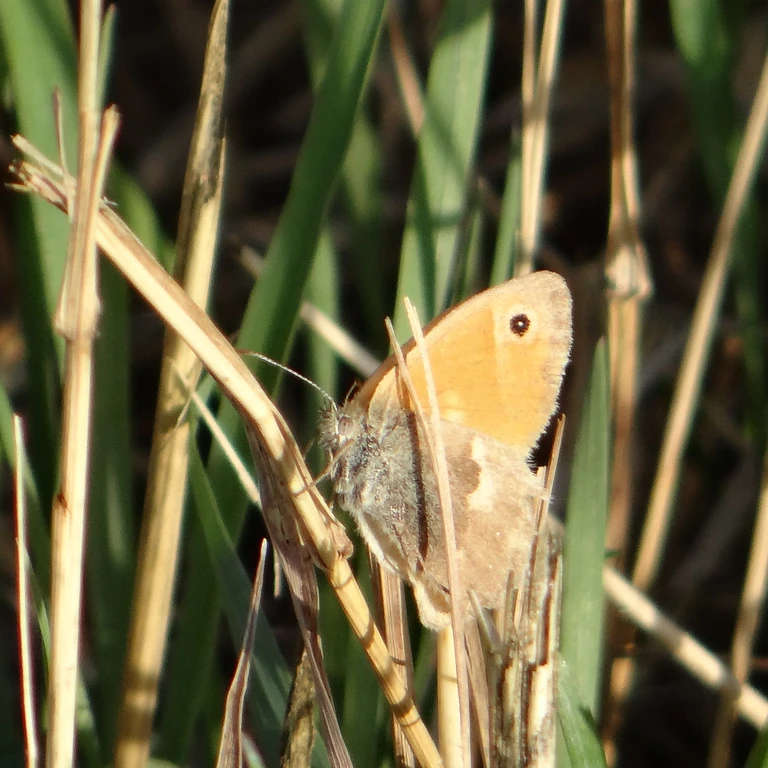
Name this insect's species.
Coenonympha pamphilus
